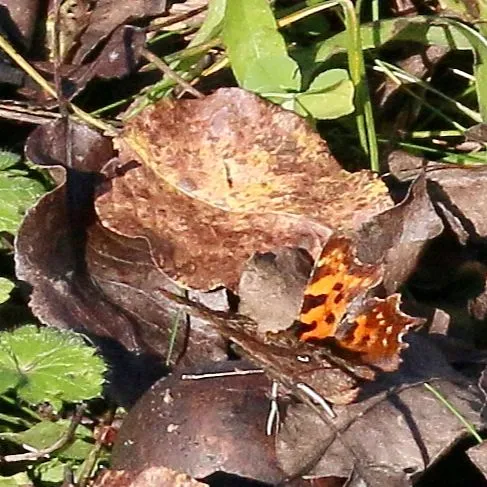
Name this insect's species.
Polygonia c-album
